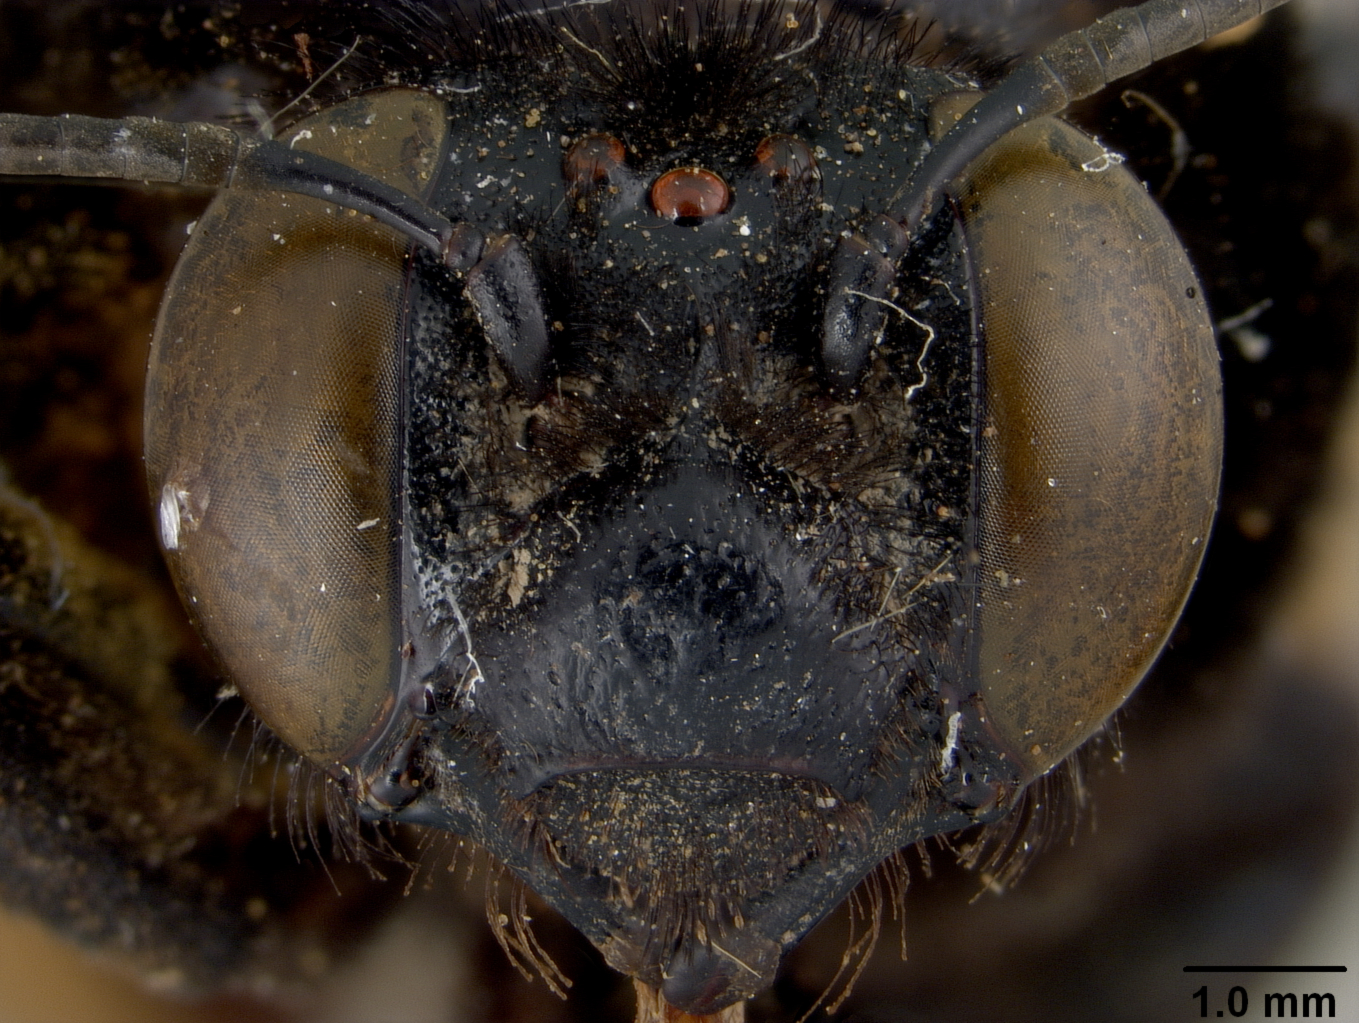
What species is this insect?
Epicharis cisnerosi
